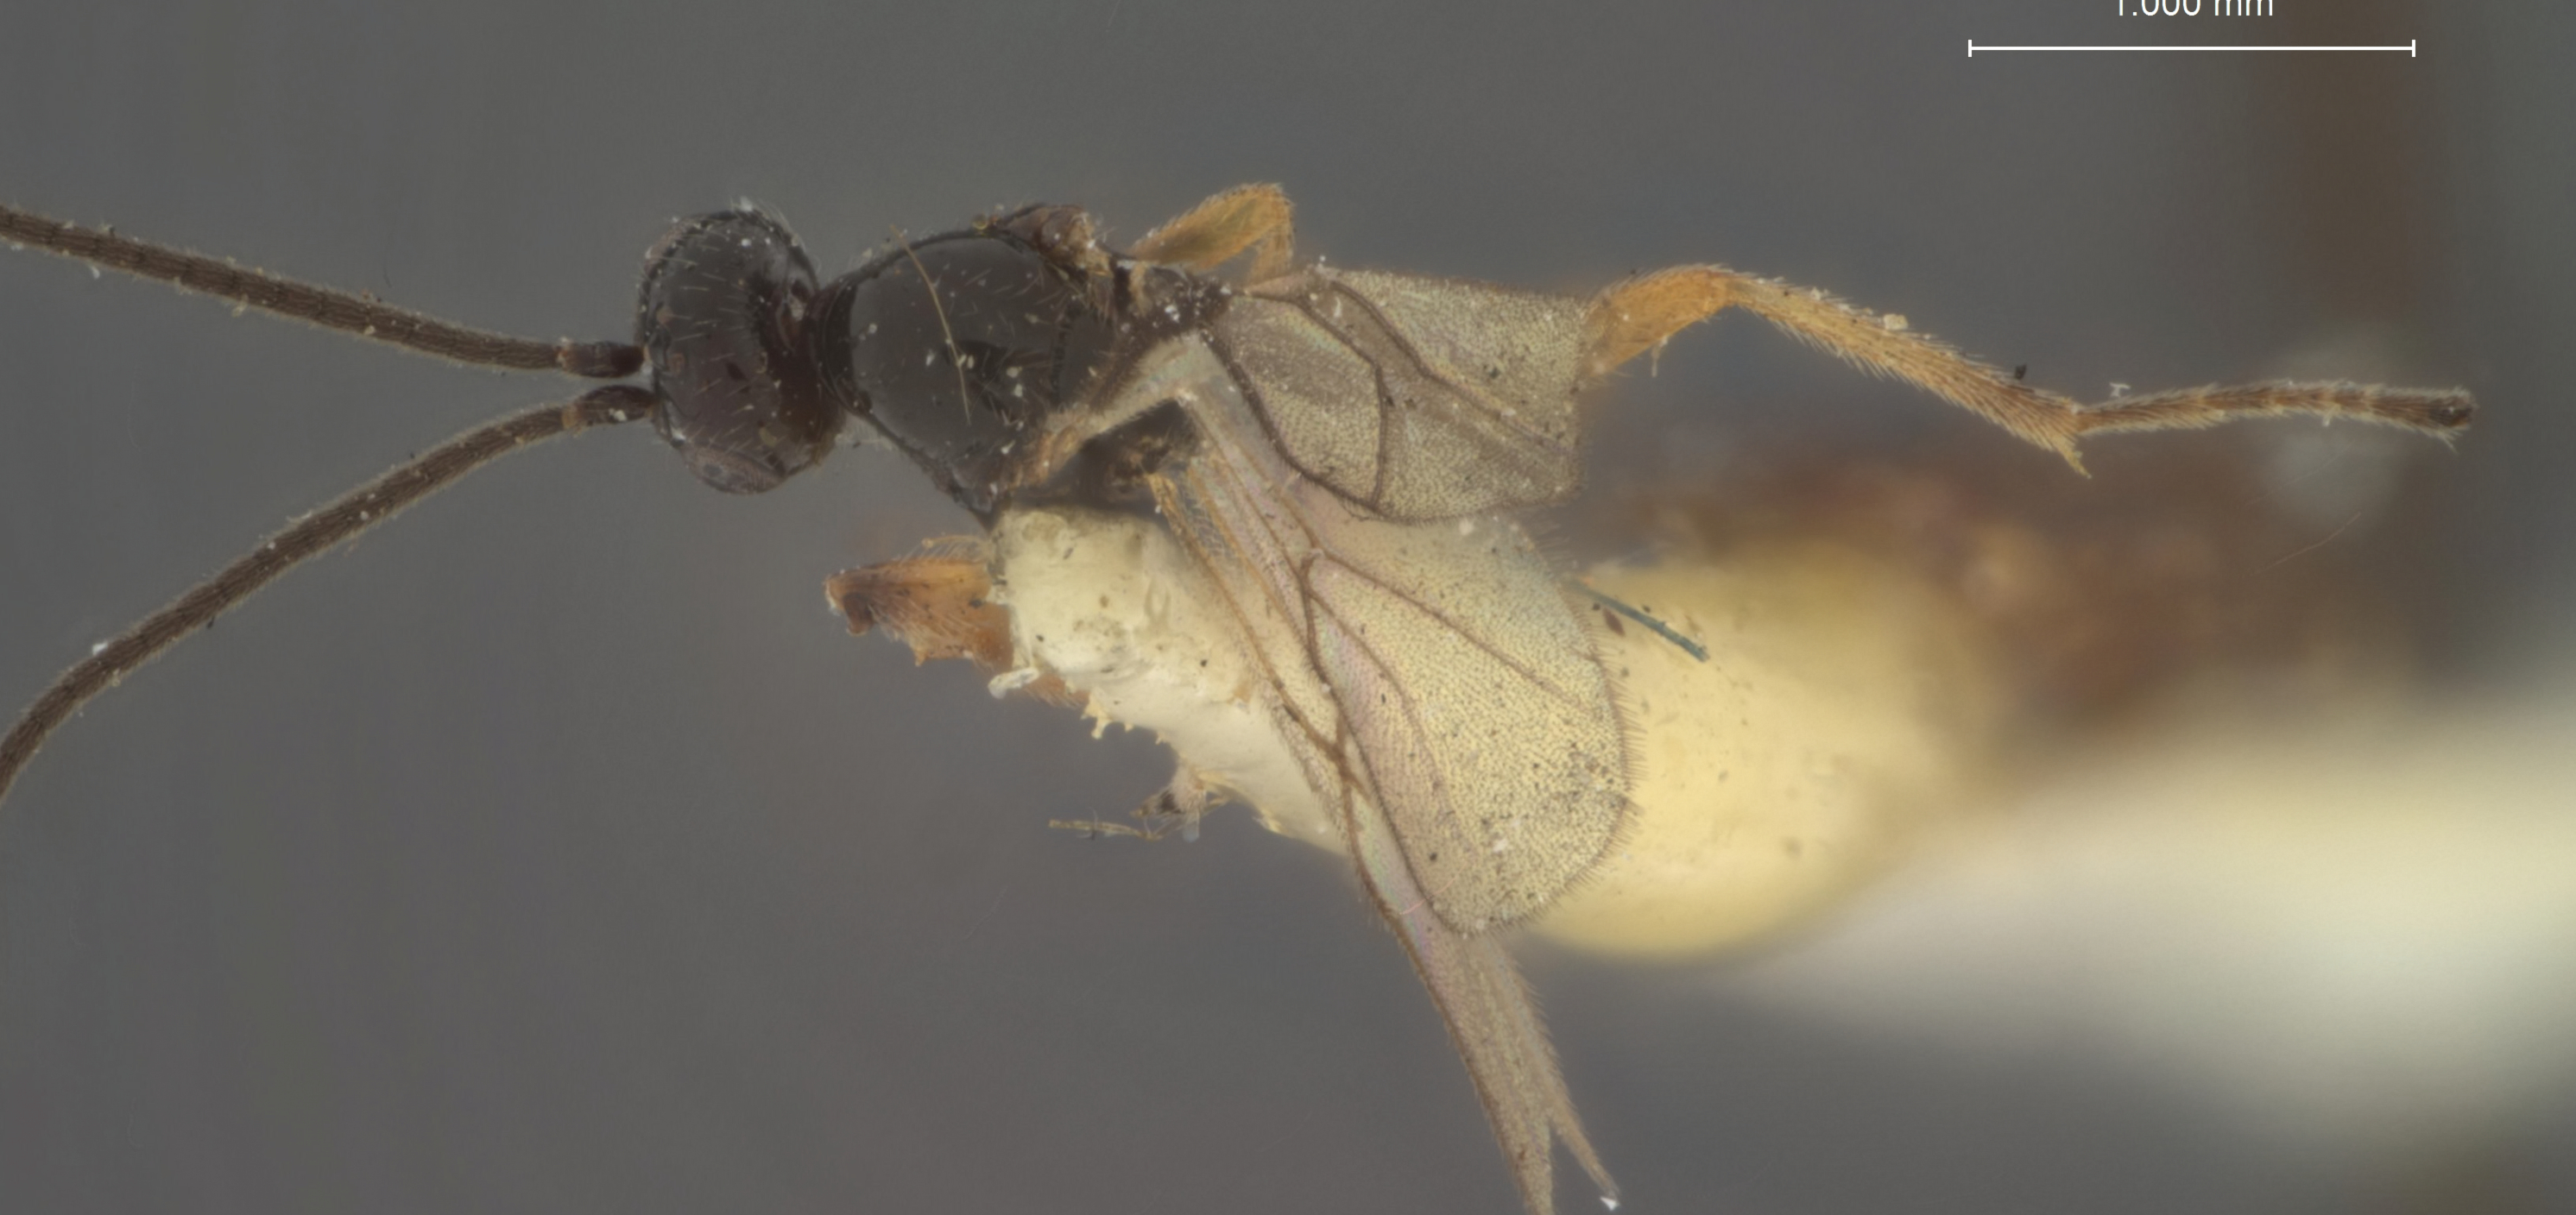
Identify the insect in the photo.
Microbracon unas
